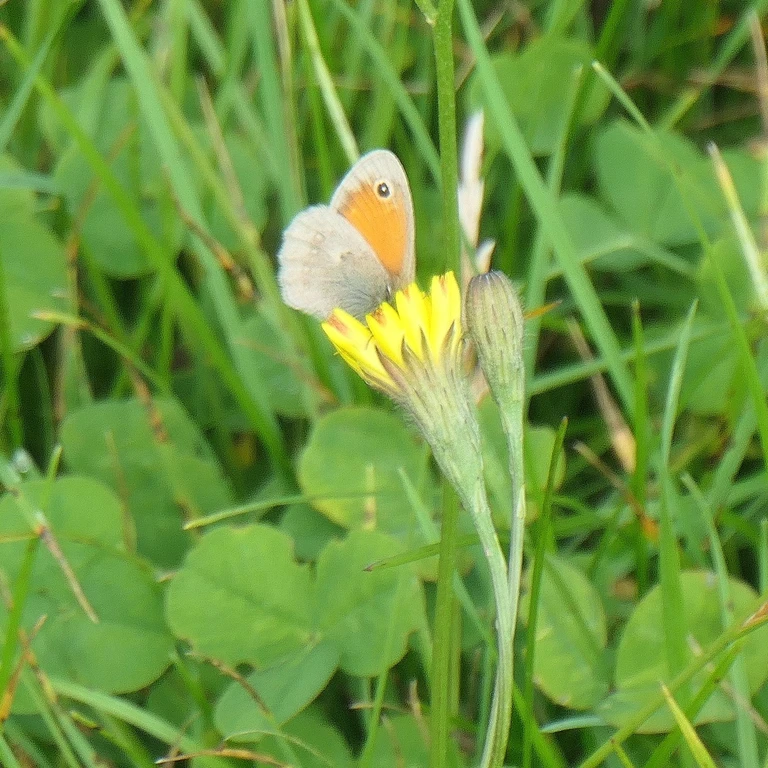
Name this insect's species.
Coenonympha pamphilus
